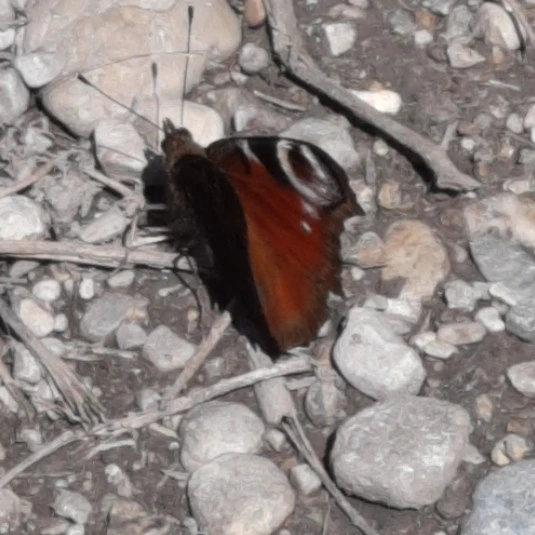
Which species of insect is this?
Aglais io
